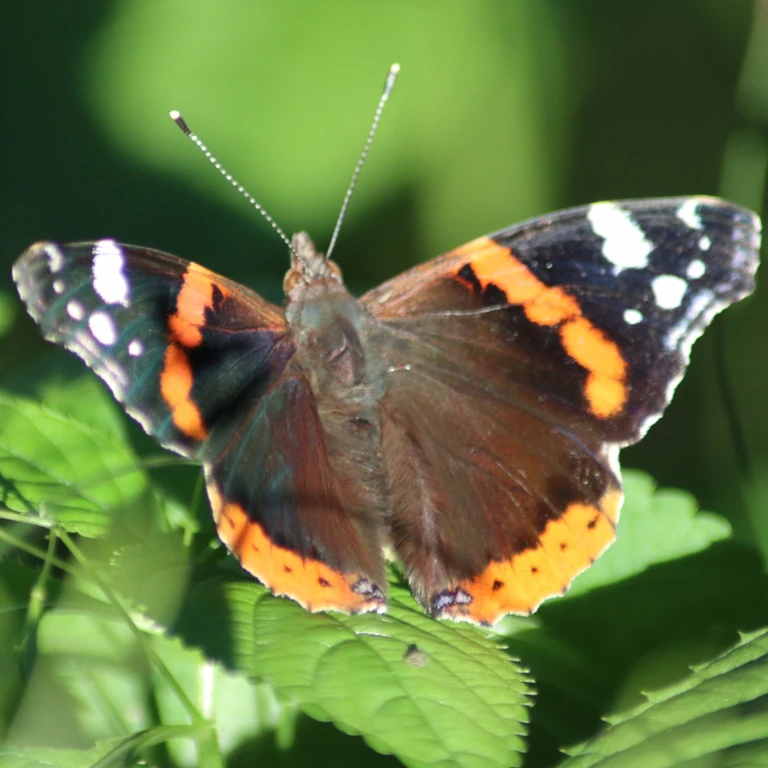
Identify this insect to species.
Vanessa atalanta
